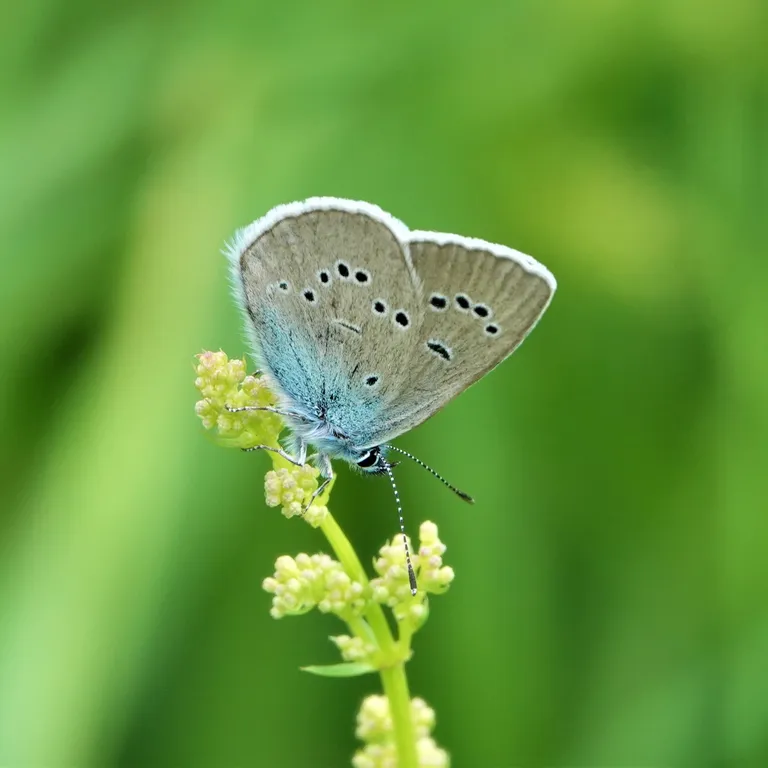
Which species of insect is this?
Cyaniris semiargus
